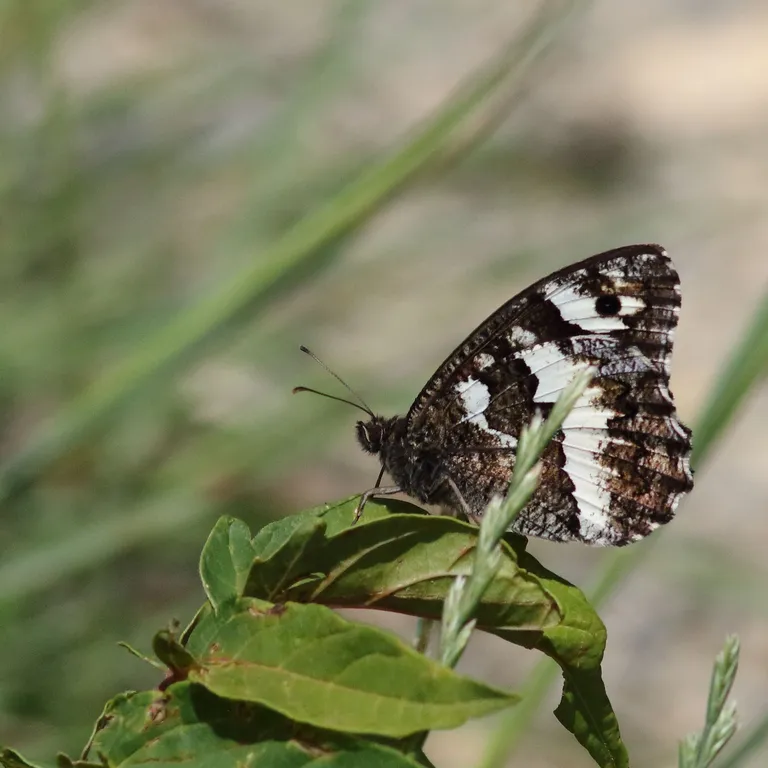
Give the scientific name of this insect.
Brintesia circe
